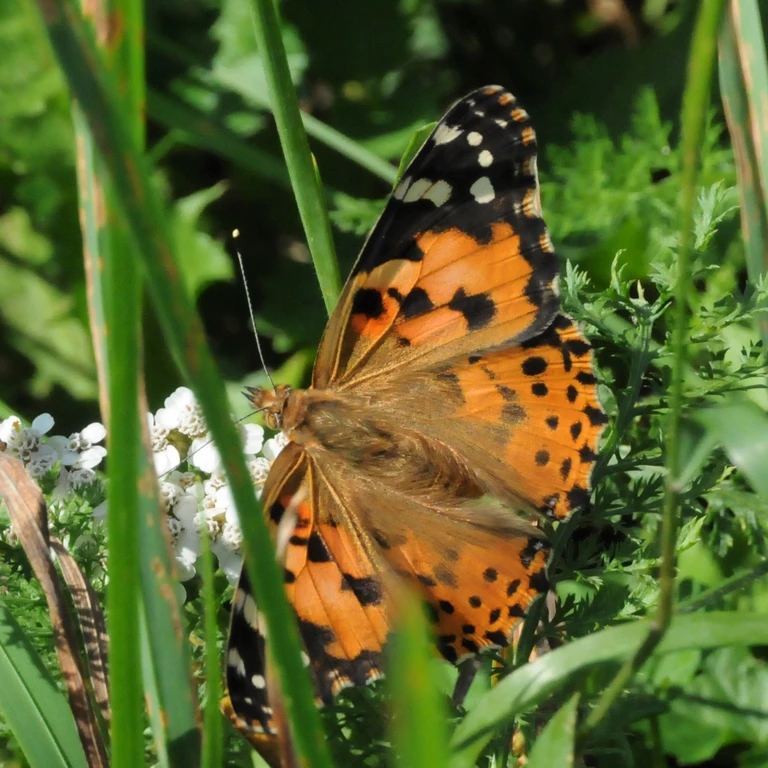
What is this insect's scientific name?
Vanessa cardui
